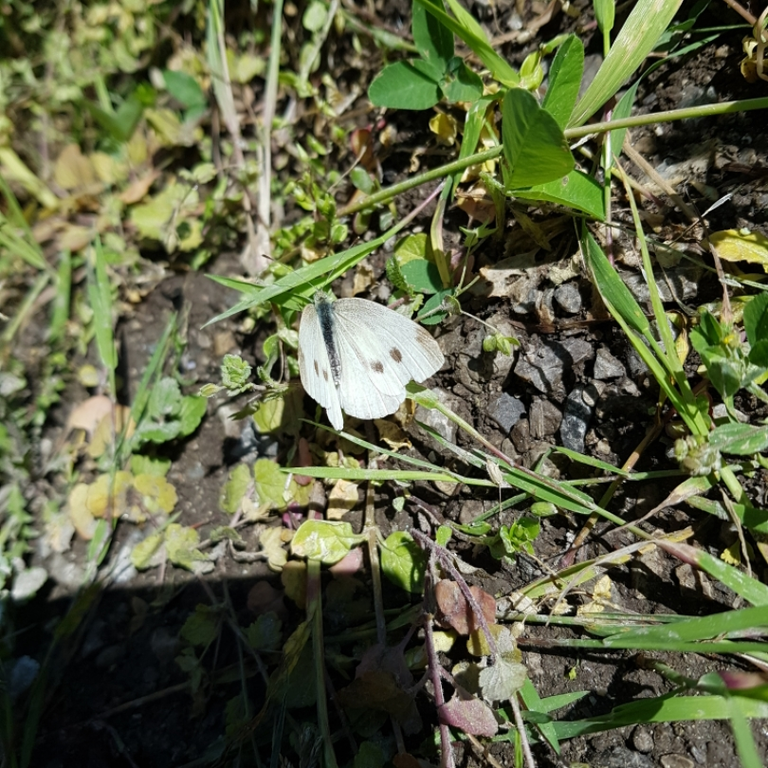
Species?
Pieris rapae
